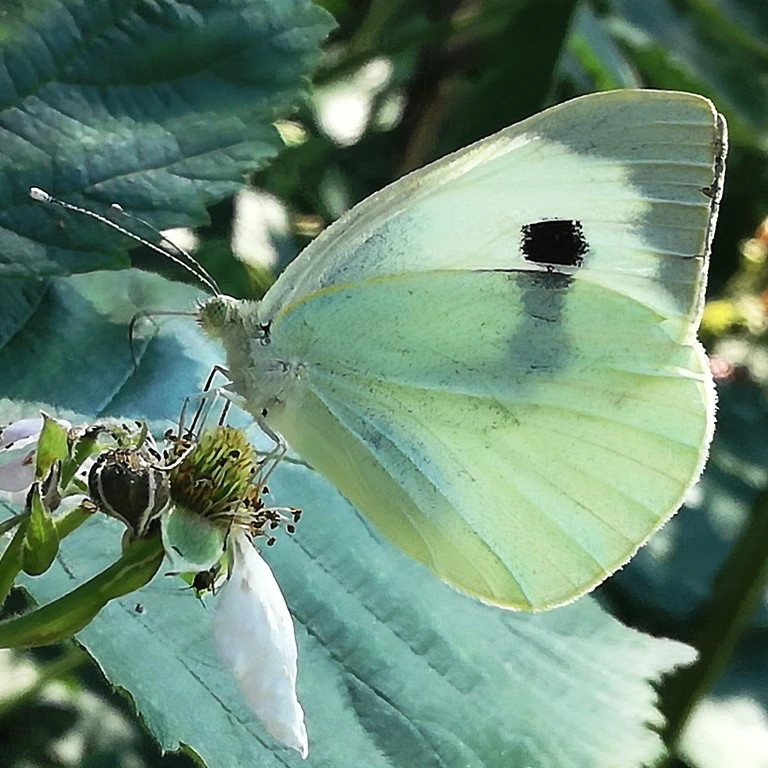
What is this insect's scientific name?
Pieris brassicae
